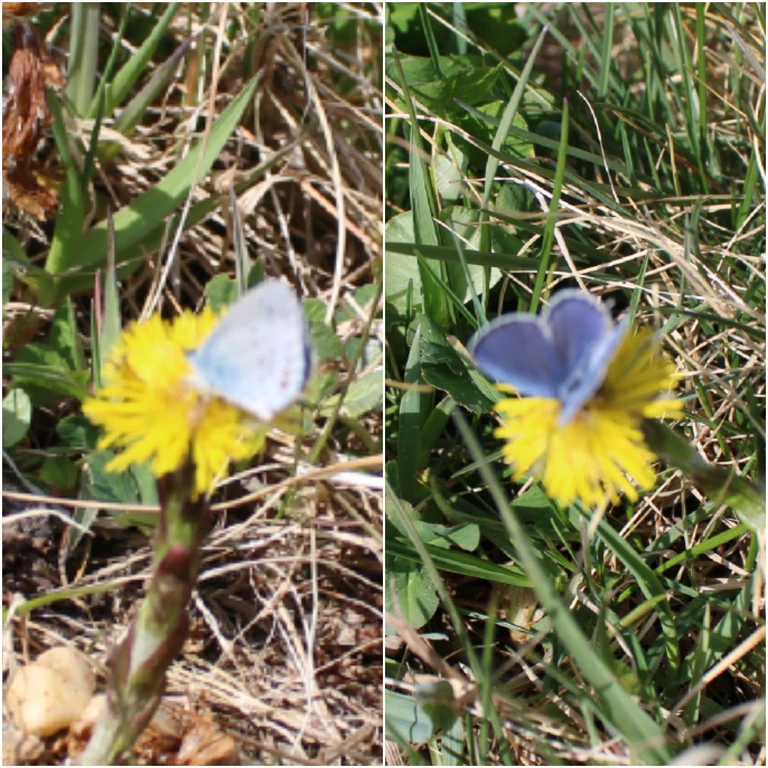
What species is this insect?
Cupido argiades (also Elkalyce argiades)
